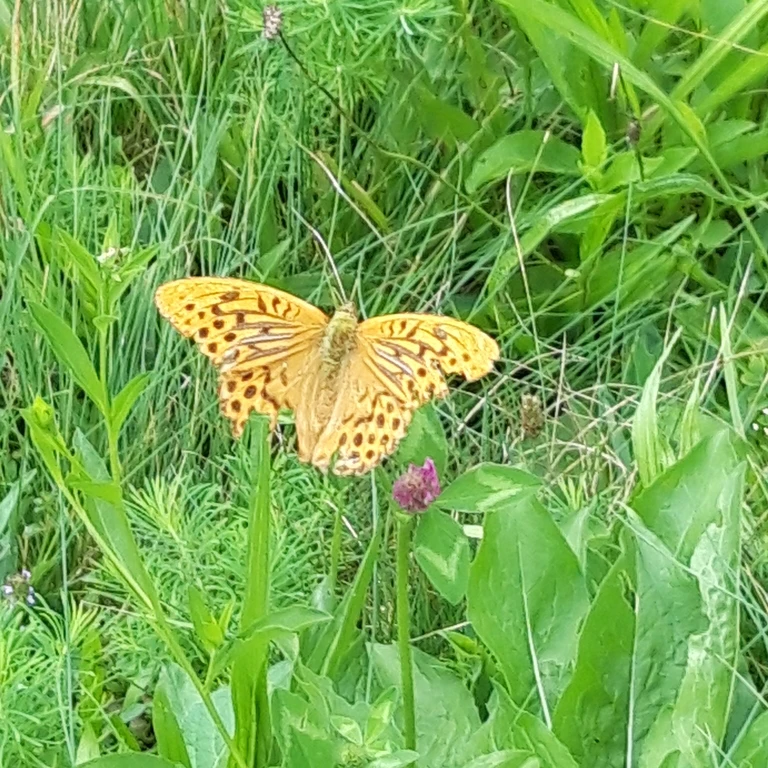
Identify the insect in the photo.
Argynnis paphia
